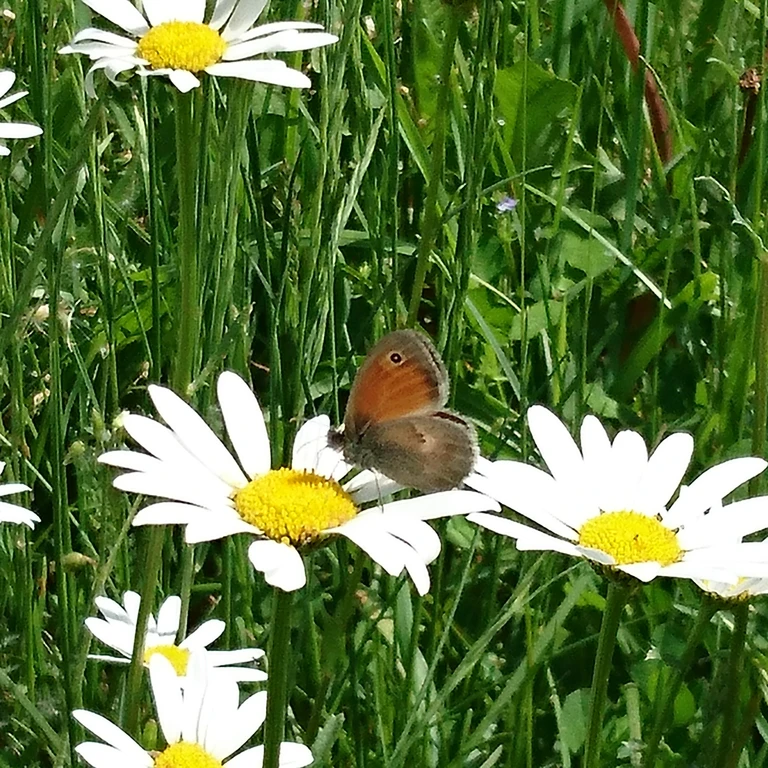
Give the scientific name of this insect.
Coenonympha pamphilus
